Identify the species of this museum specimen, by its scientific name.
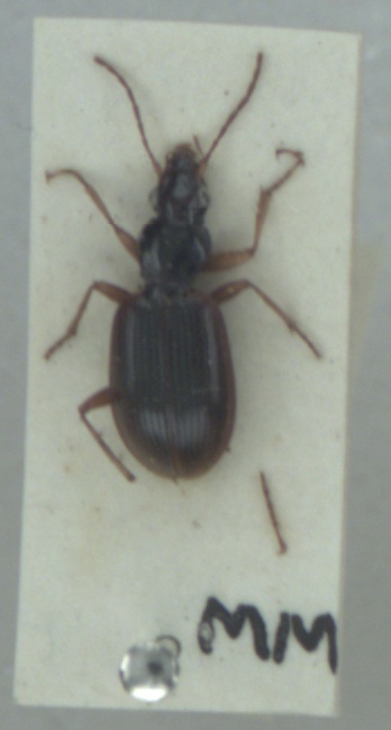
Paranchus albipes
